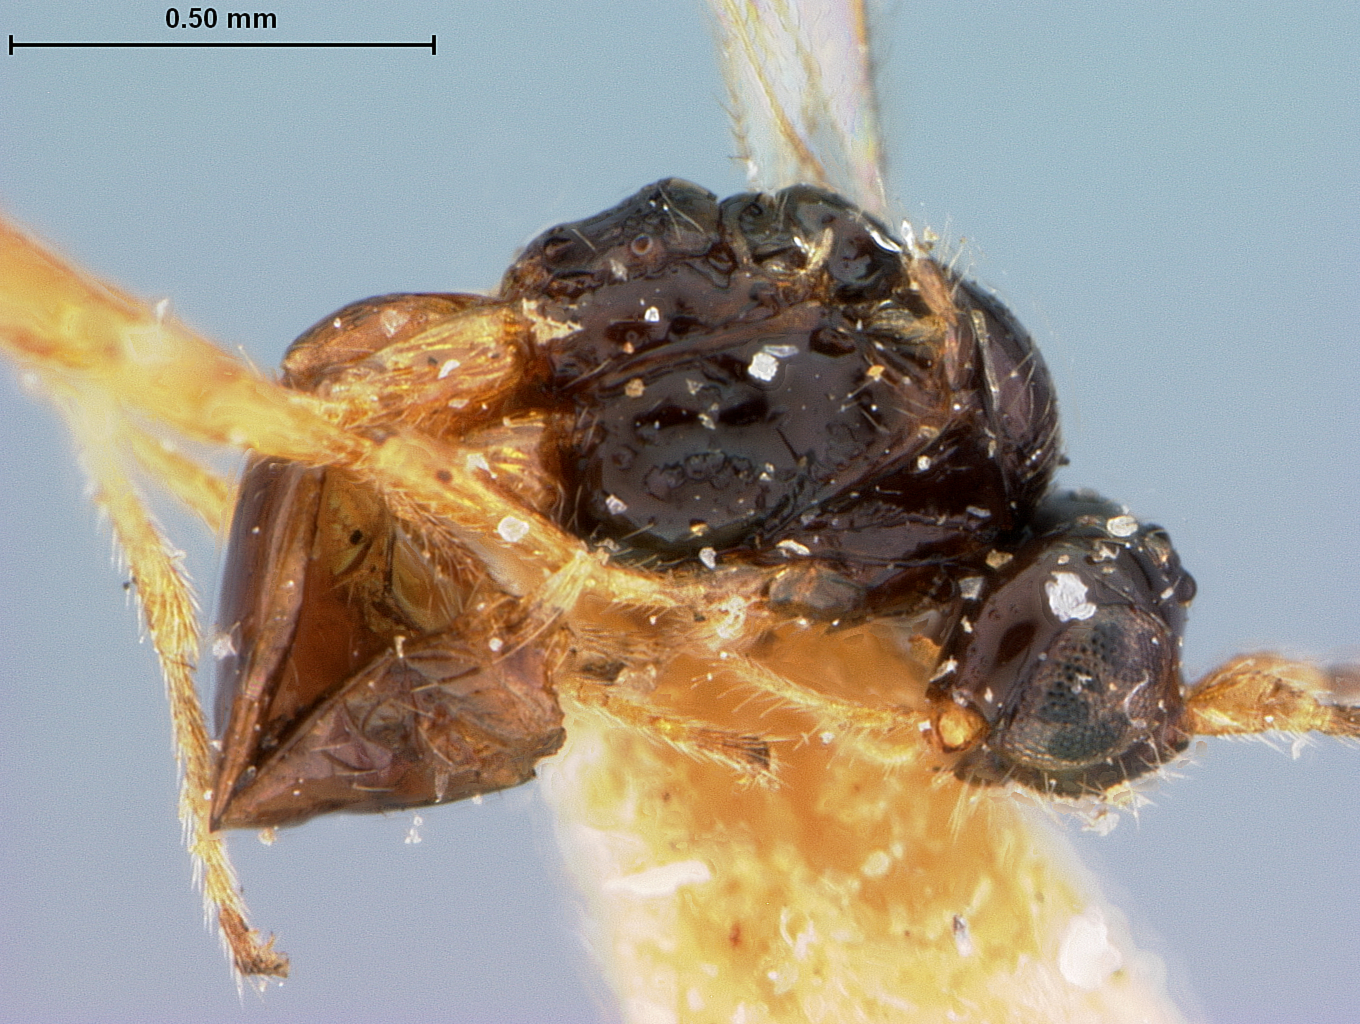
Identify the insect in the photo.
Aspilota curtibasis
